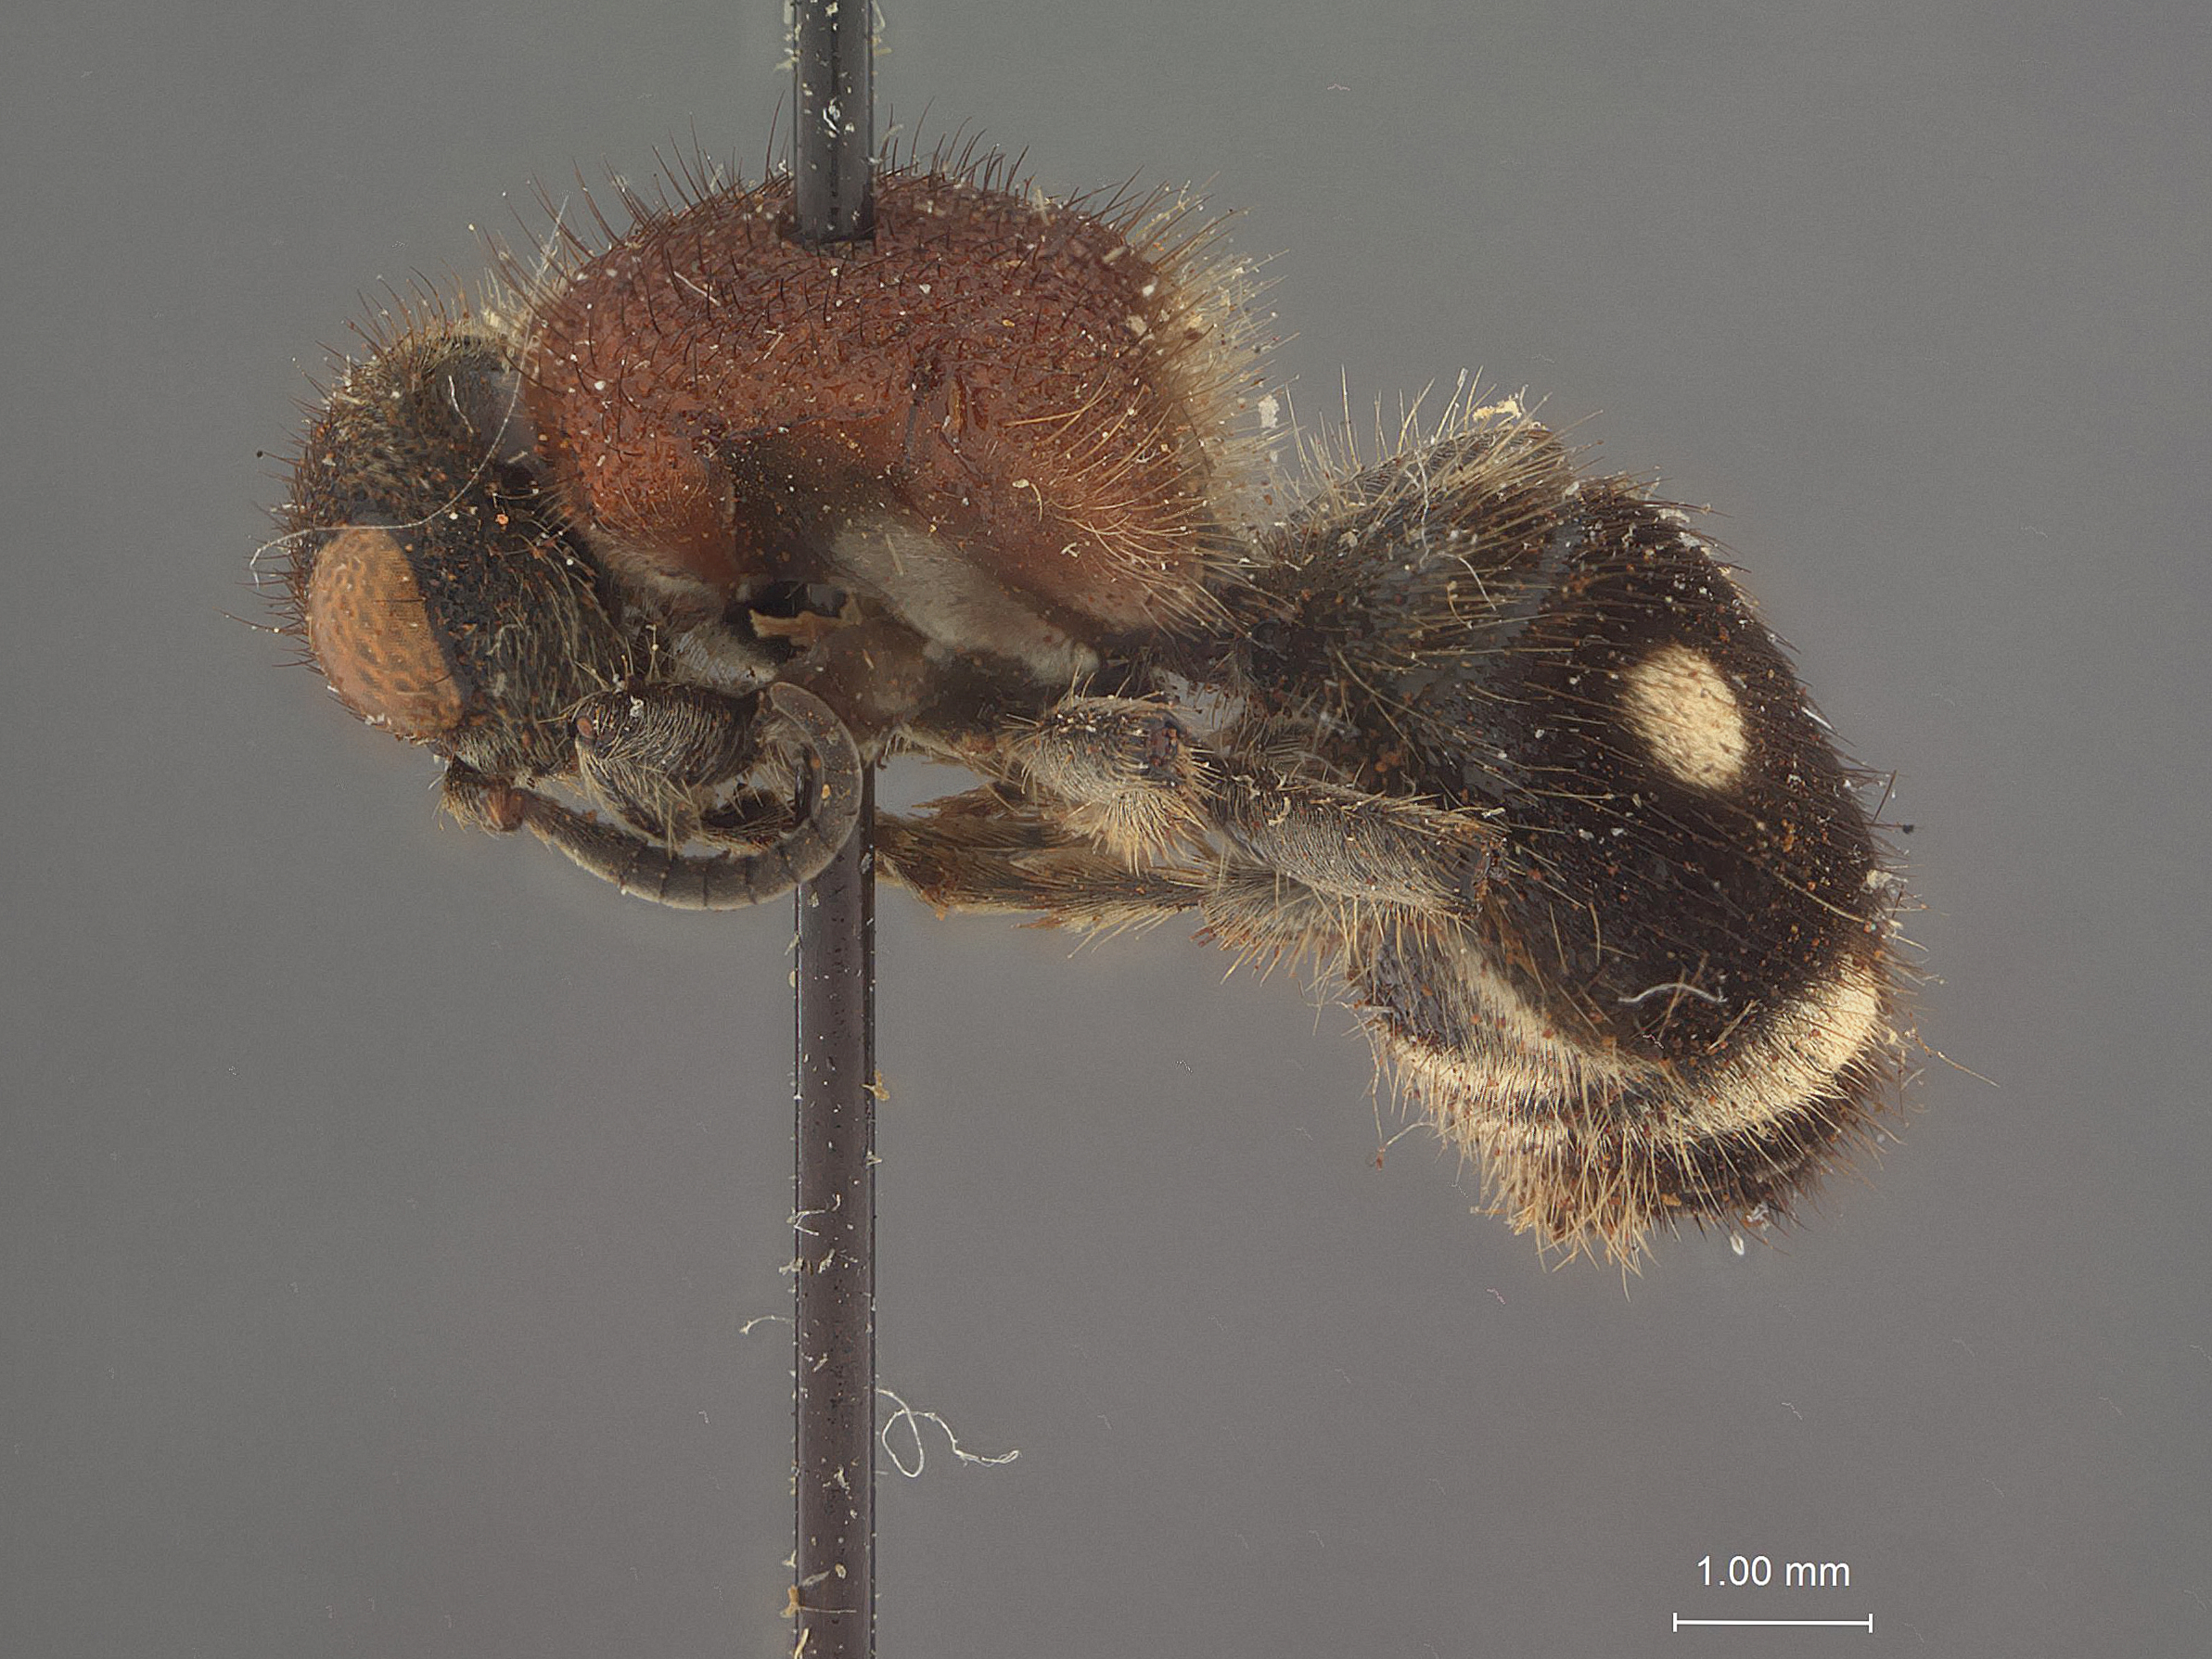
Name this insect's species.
Timulla oceanica
